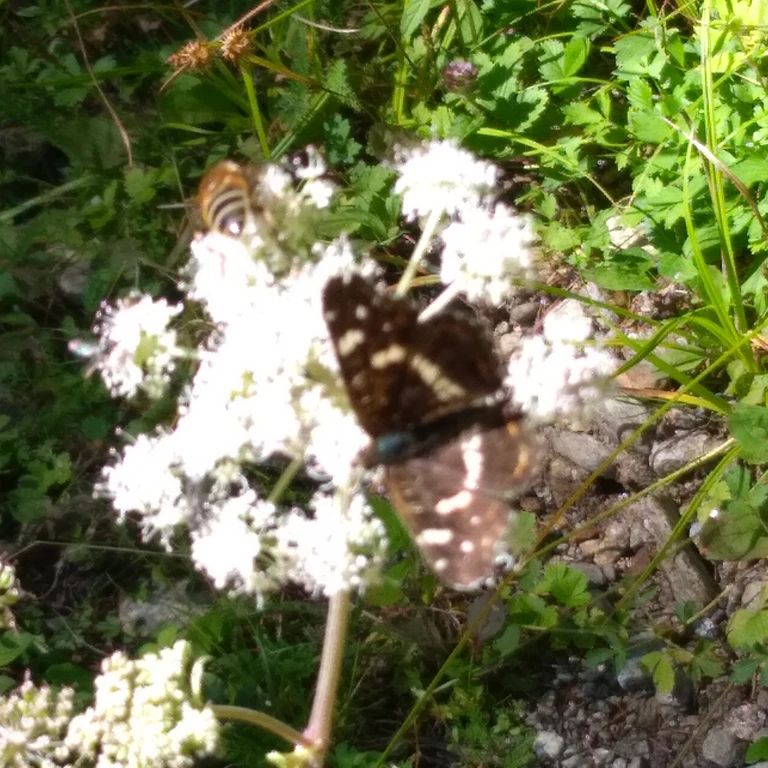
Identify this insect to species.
Araschnia levana
